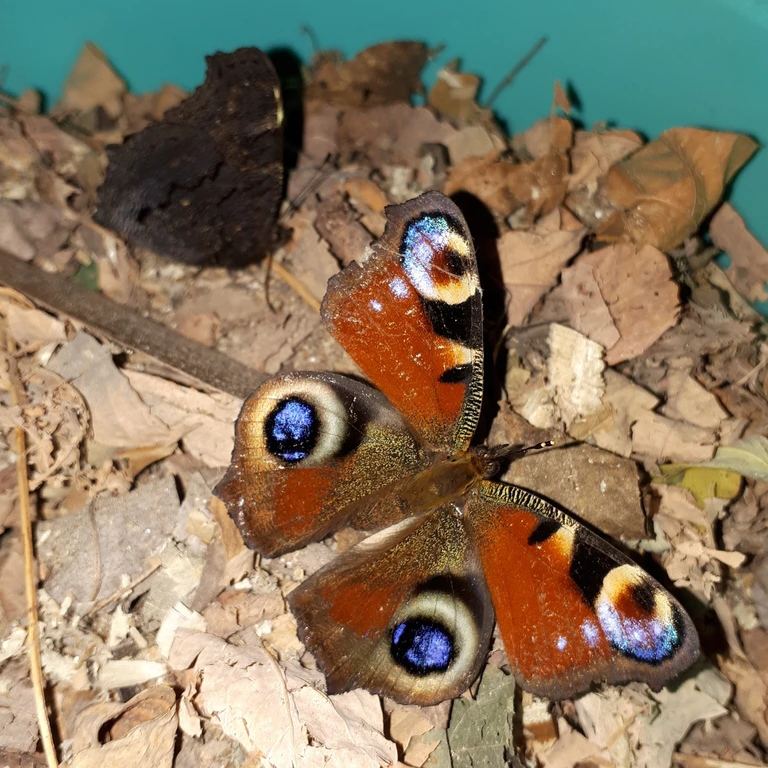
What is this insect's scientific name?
Aglais io
